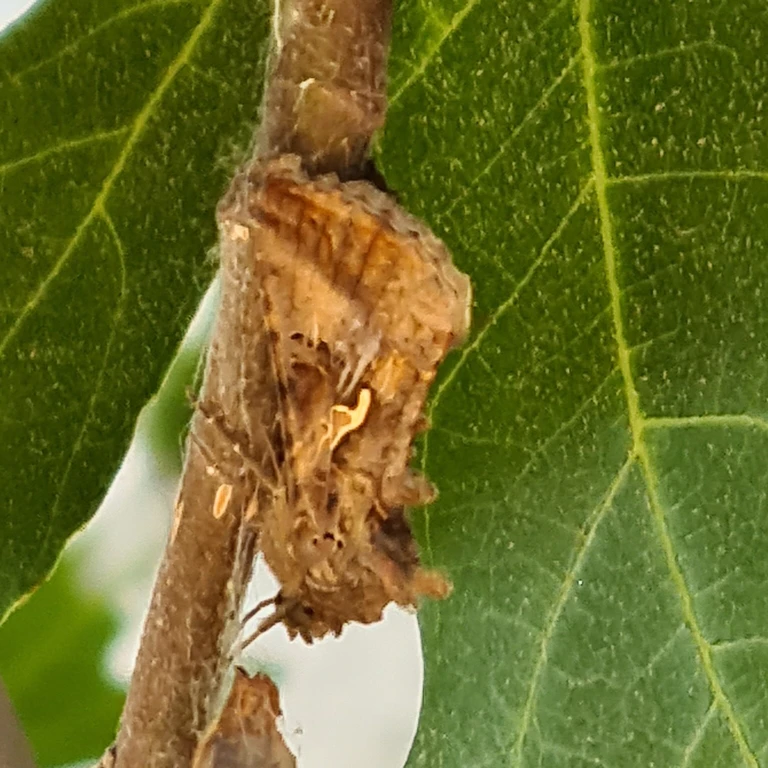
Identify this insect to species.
Autographa gamma
